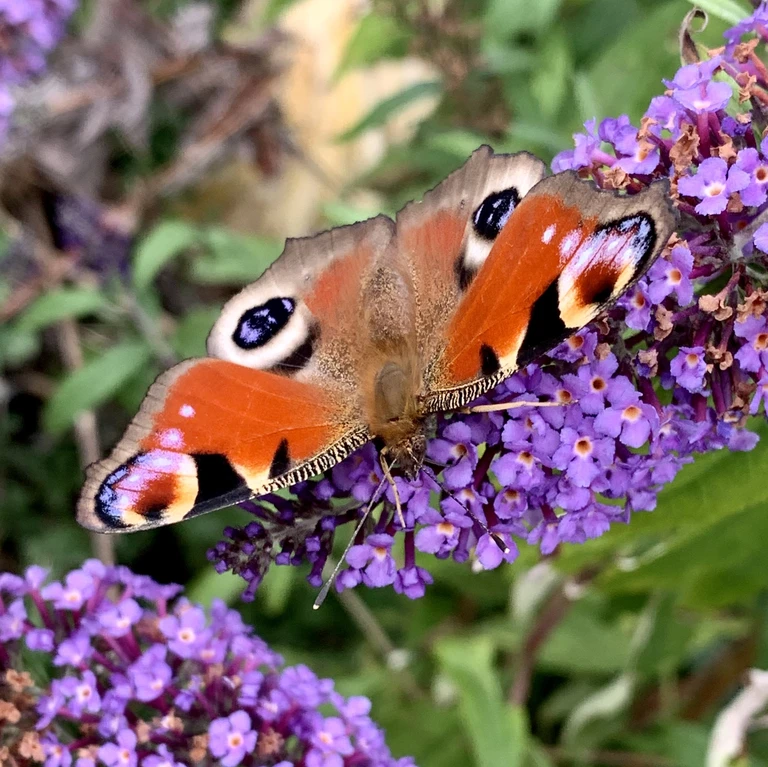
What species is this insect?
Aglais io
